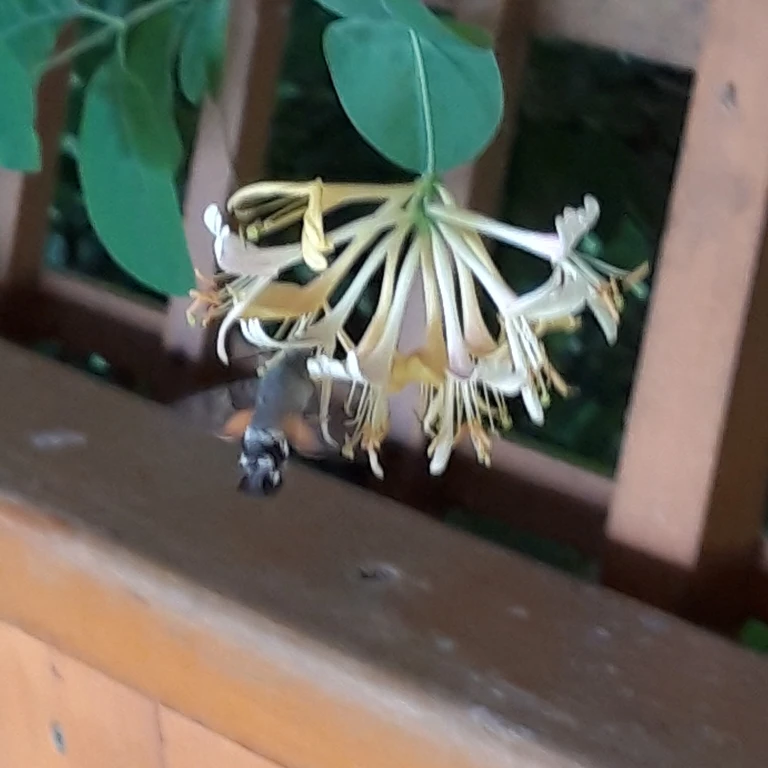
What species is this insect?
Macroglossum stellatarum
